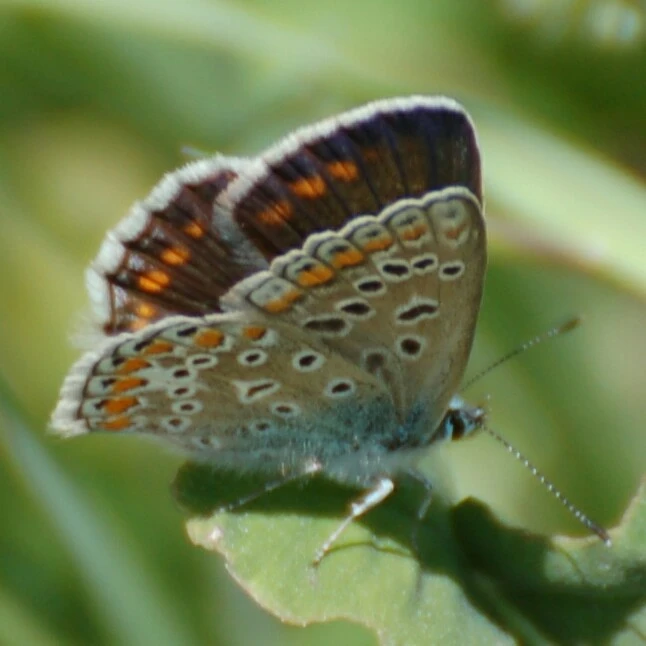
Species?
Polyommatus icarus
